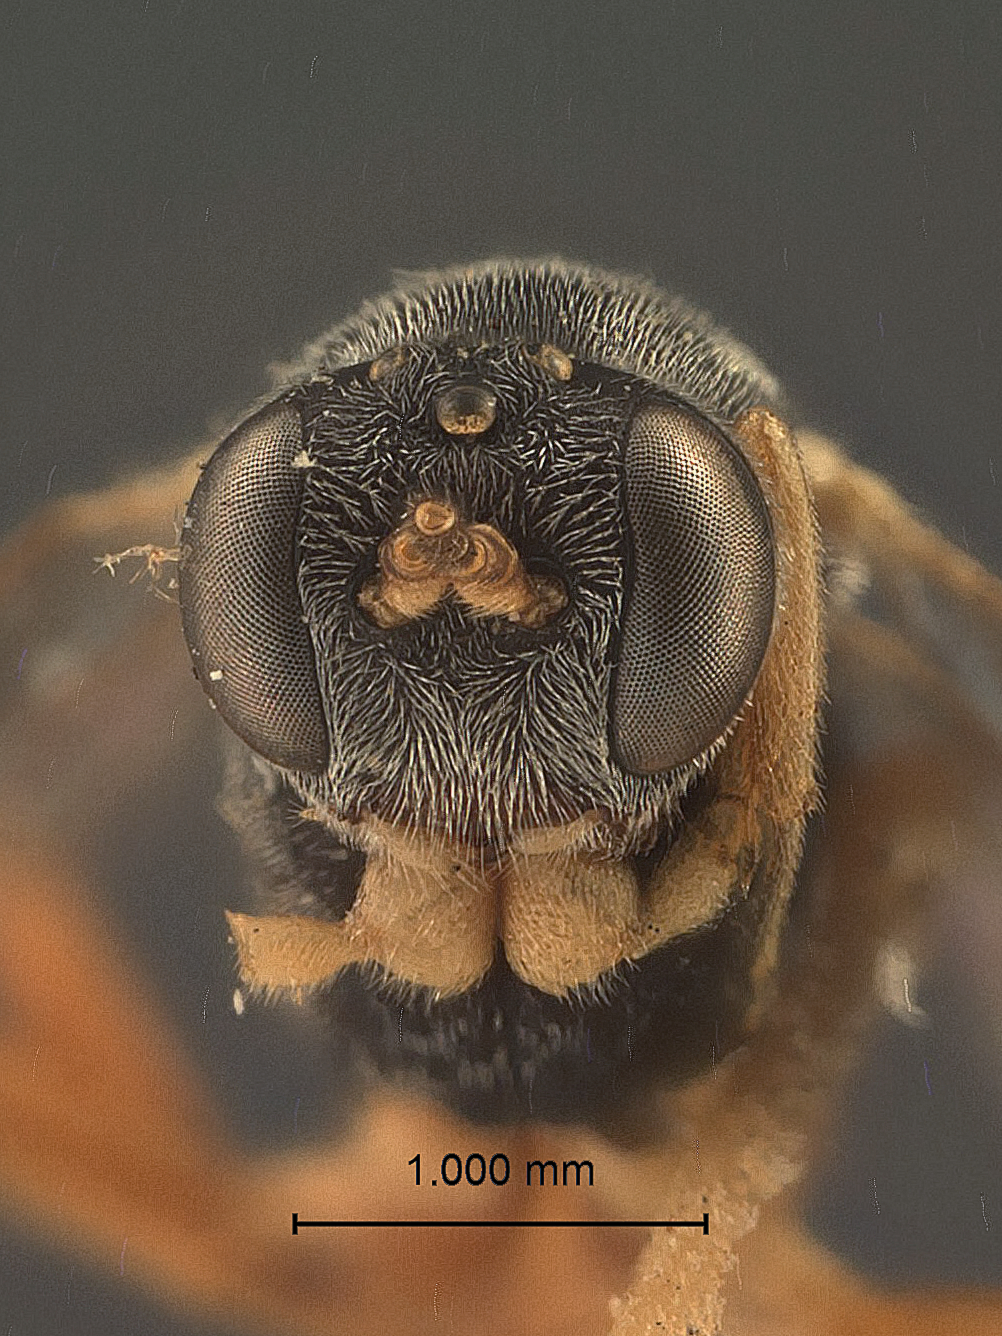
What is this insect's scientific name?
Limneria lophyri
